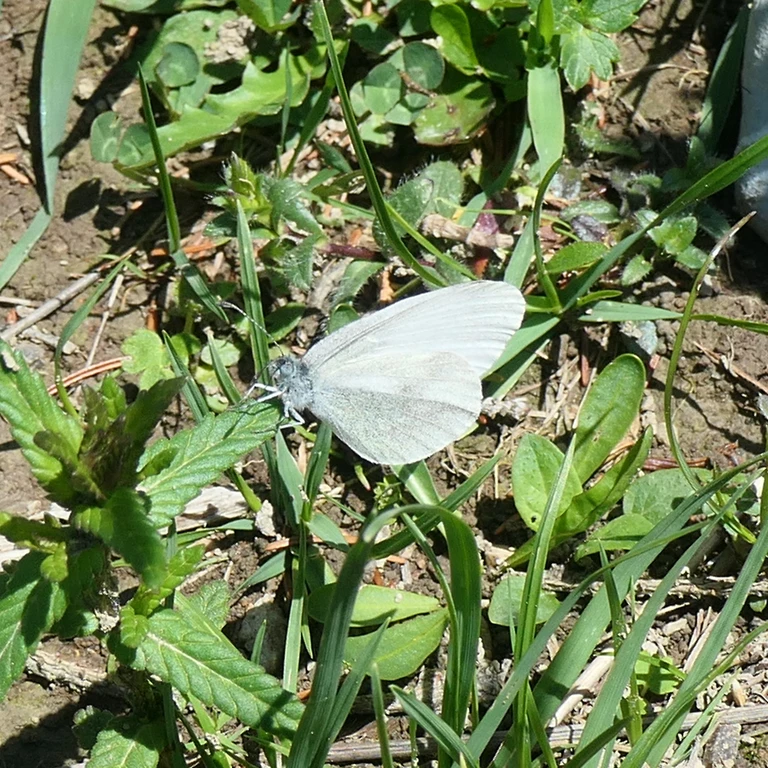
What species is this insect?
Leptidea sinapis/juvernica
